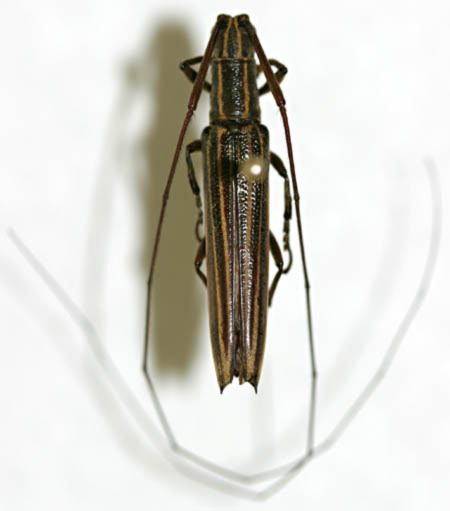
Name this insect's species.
Hippopsis iuasanga
